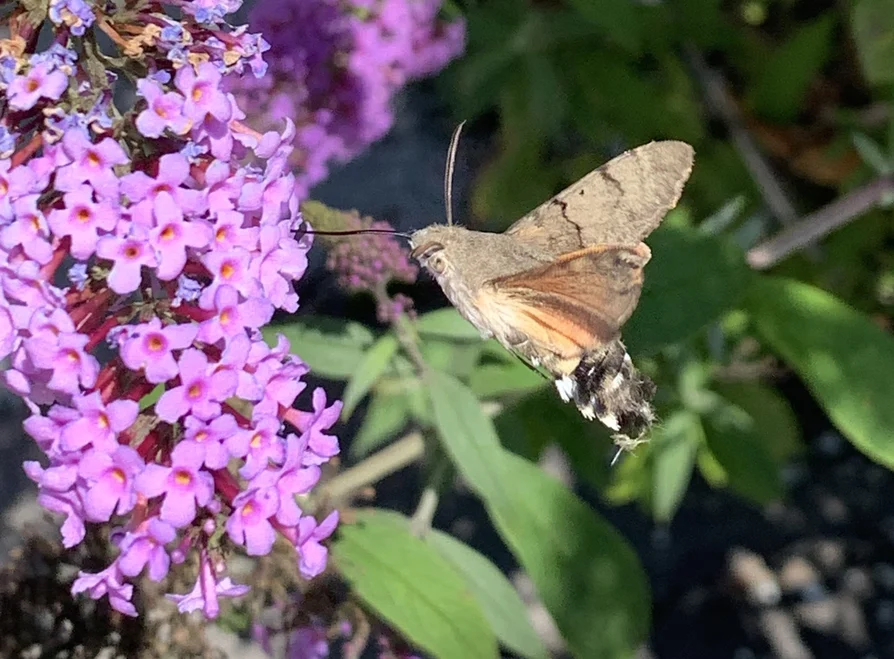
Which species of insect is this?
Macroglossum stellatarum
